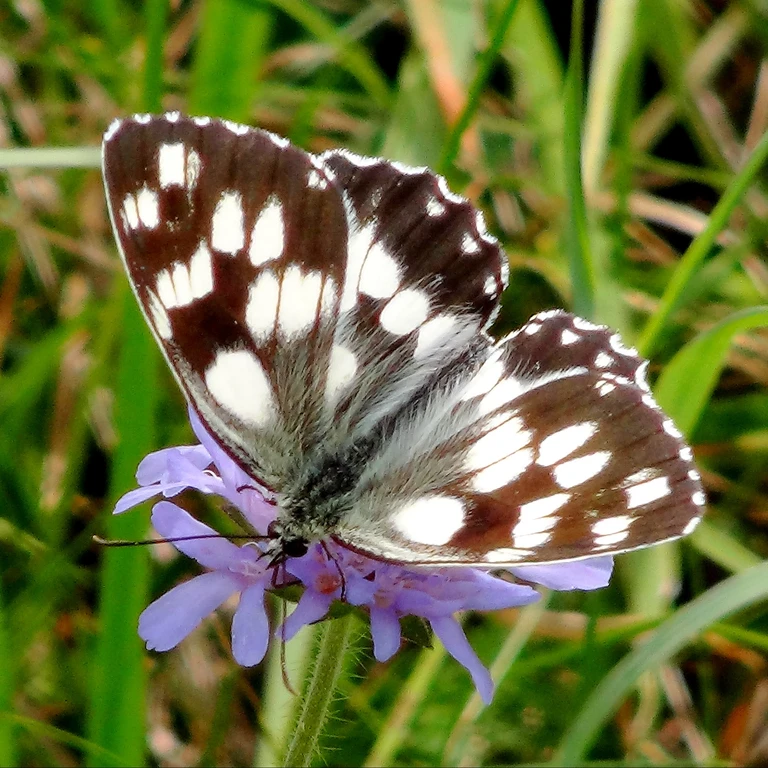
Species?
Melanargia galathea
